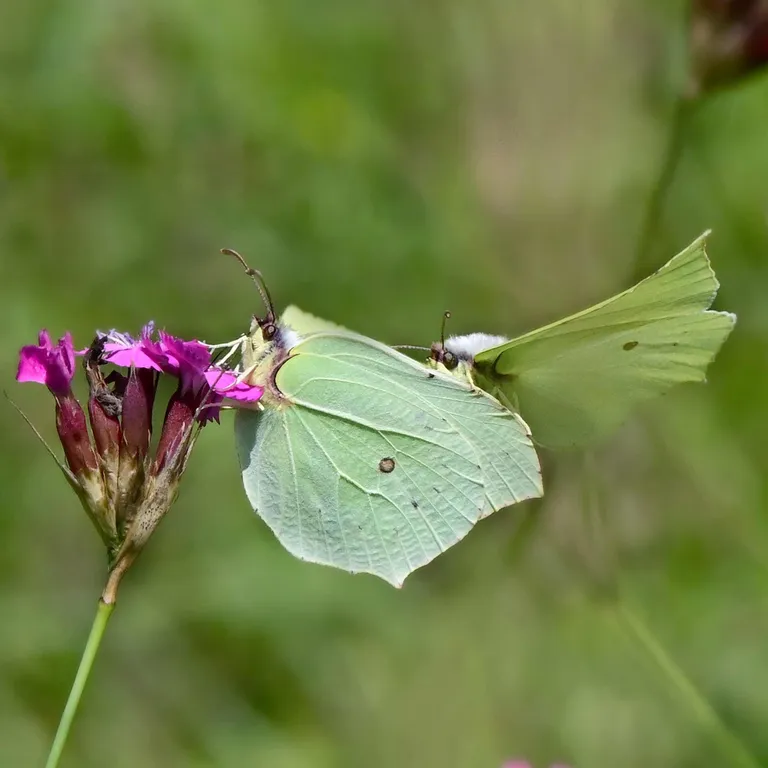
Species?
Gonepteryx rhamni
